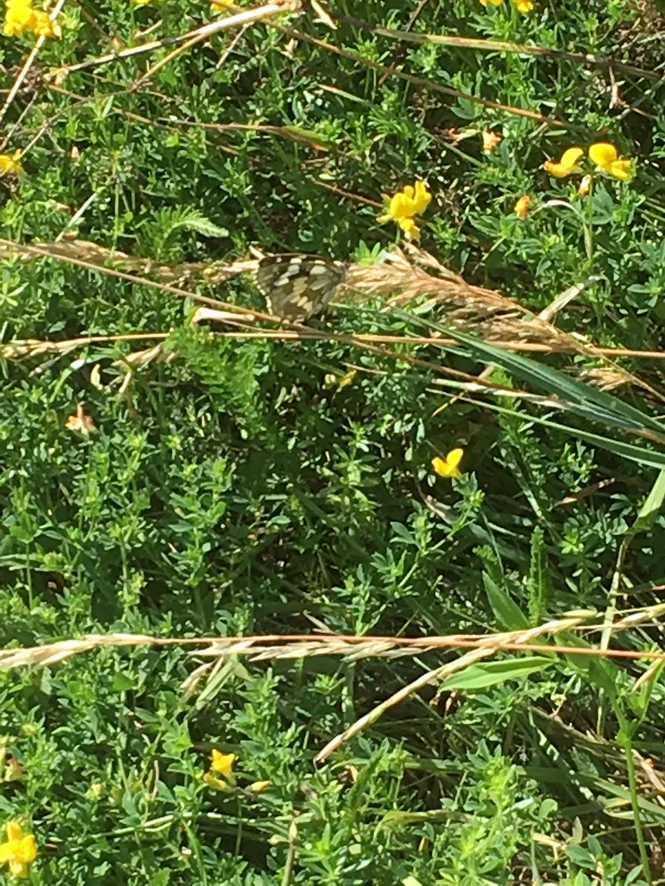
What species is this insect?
Melanargia galathea
